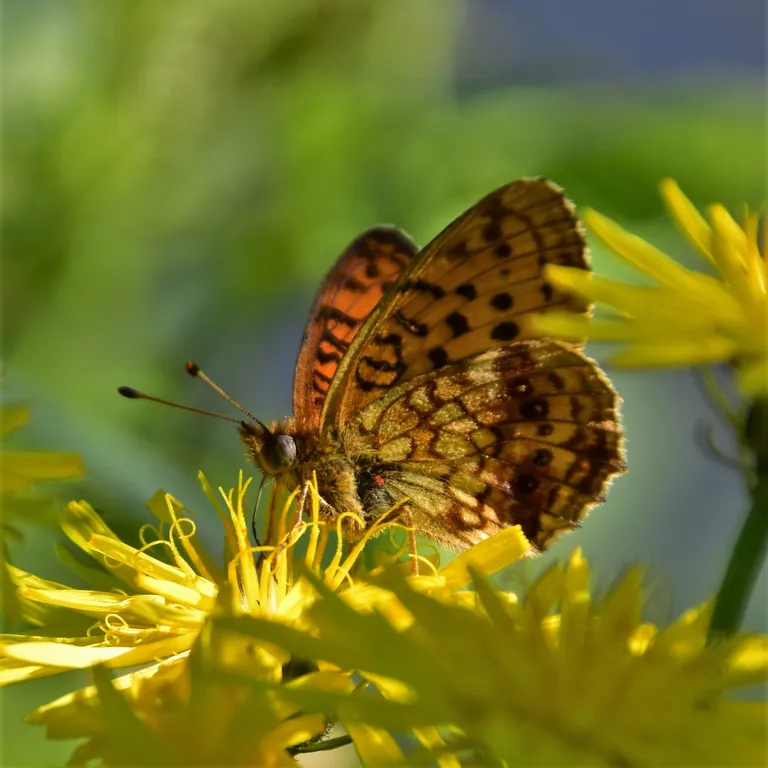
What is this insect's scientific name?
Brenthis ino
